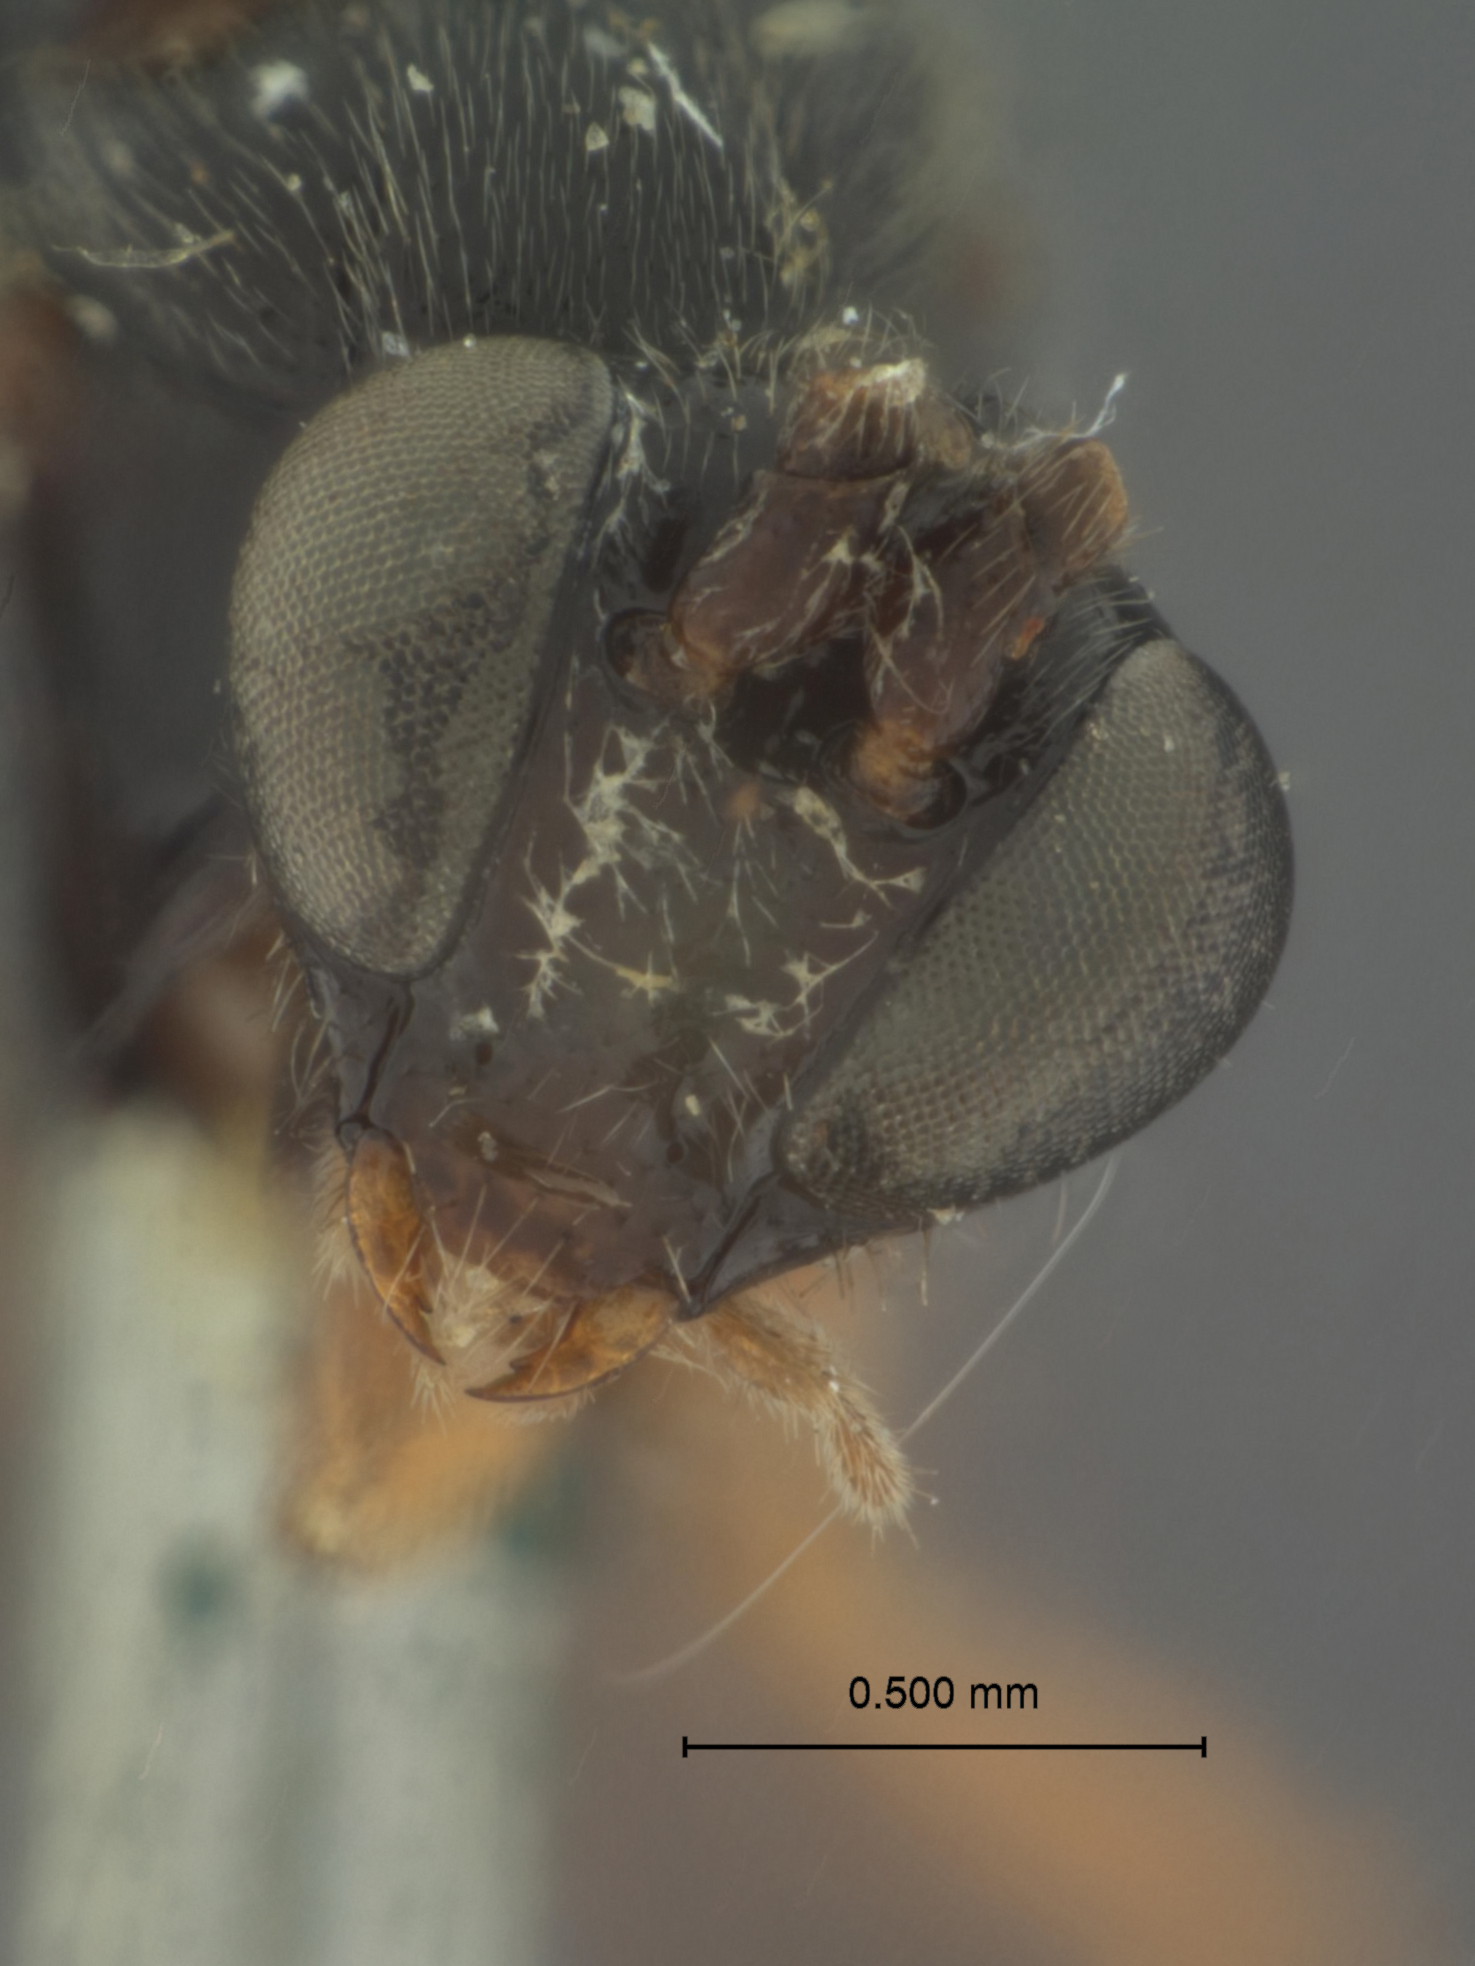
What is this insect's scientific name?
Dallatorrea armata
